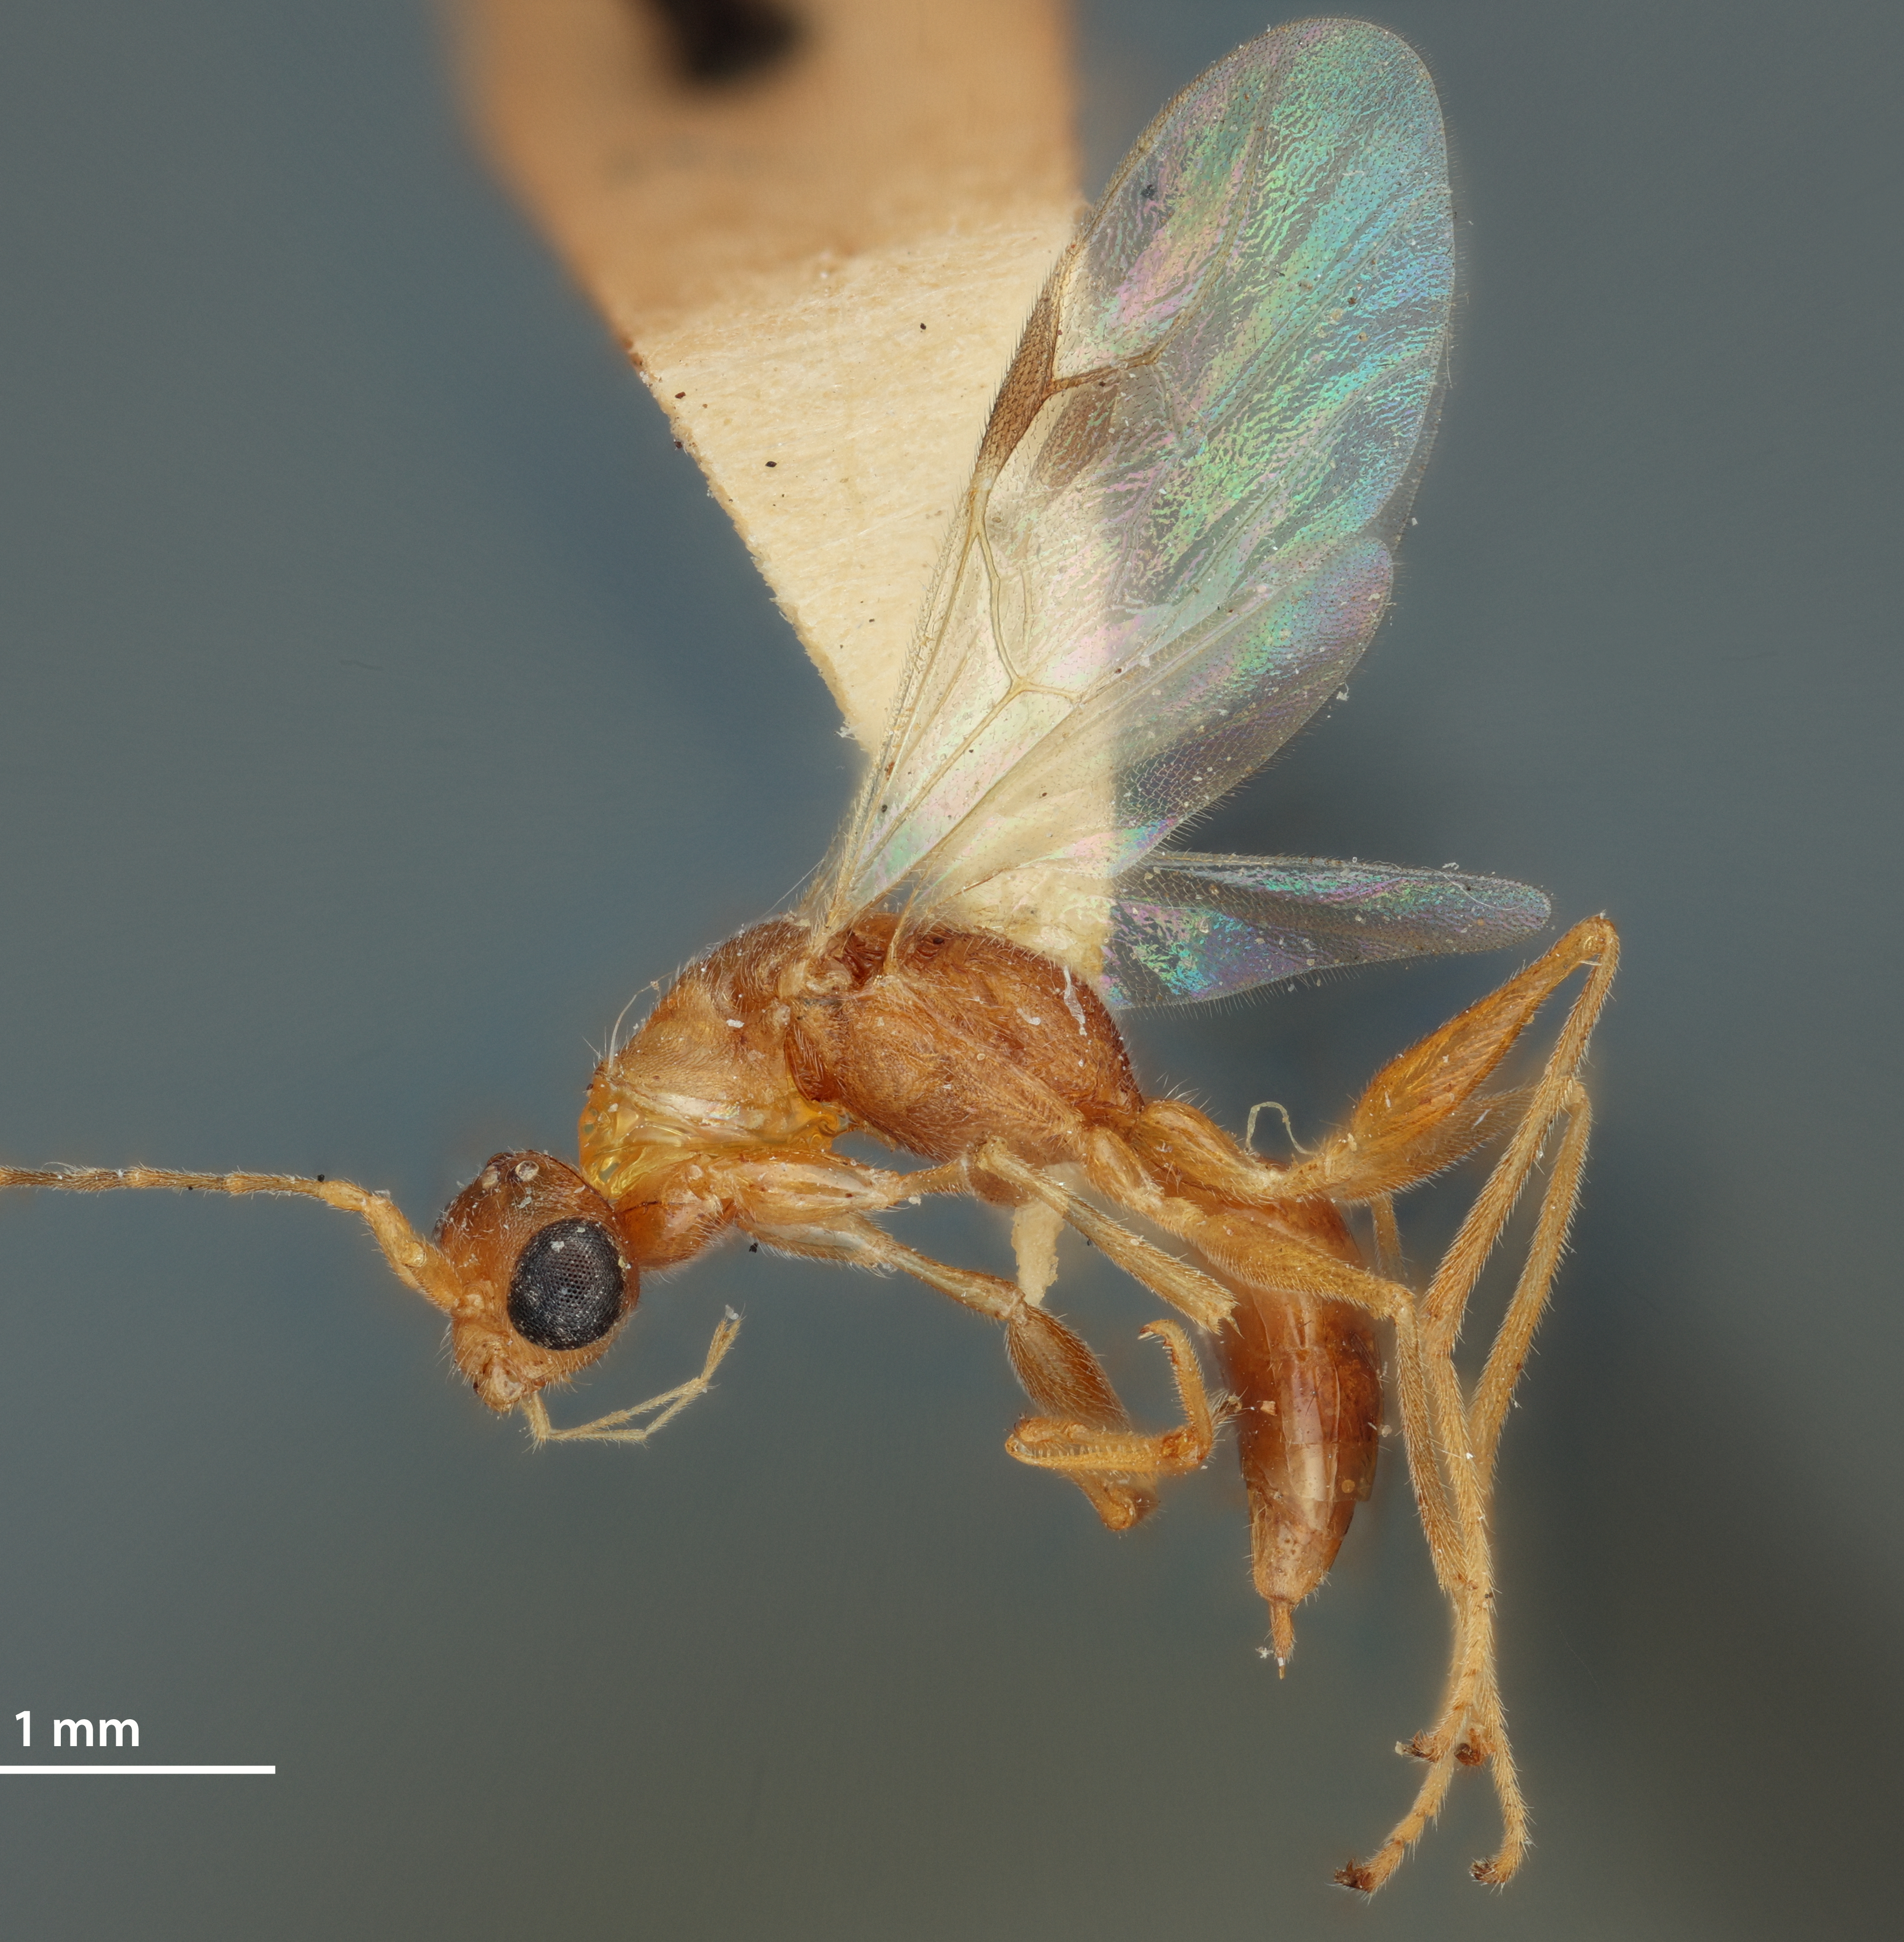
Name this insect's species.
Thaumatodryinus perkinsi
